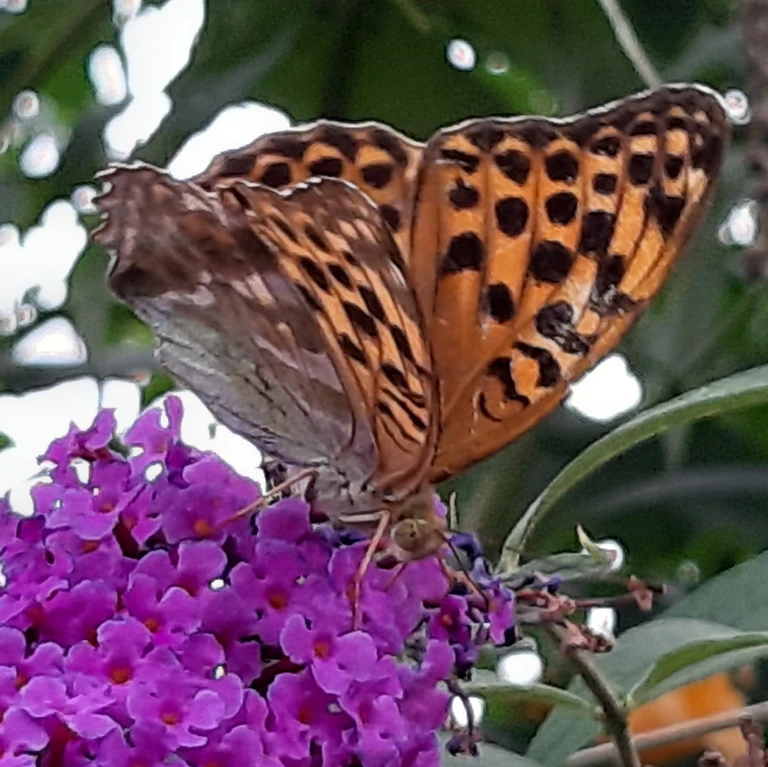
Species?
Argynnis paphia
